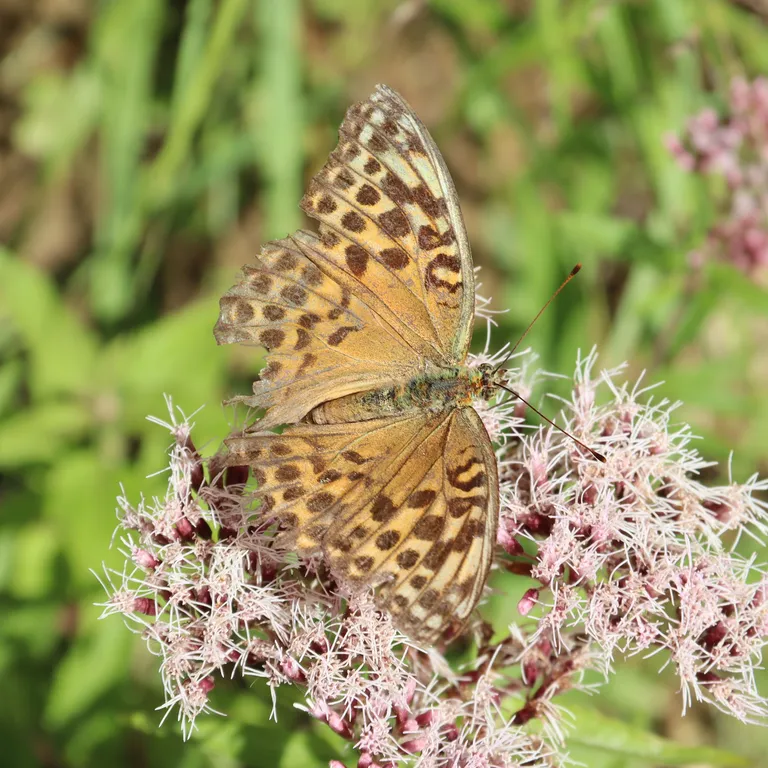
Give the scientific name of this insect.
Argynnis paphia
